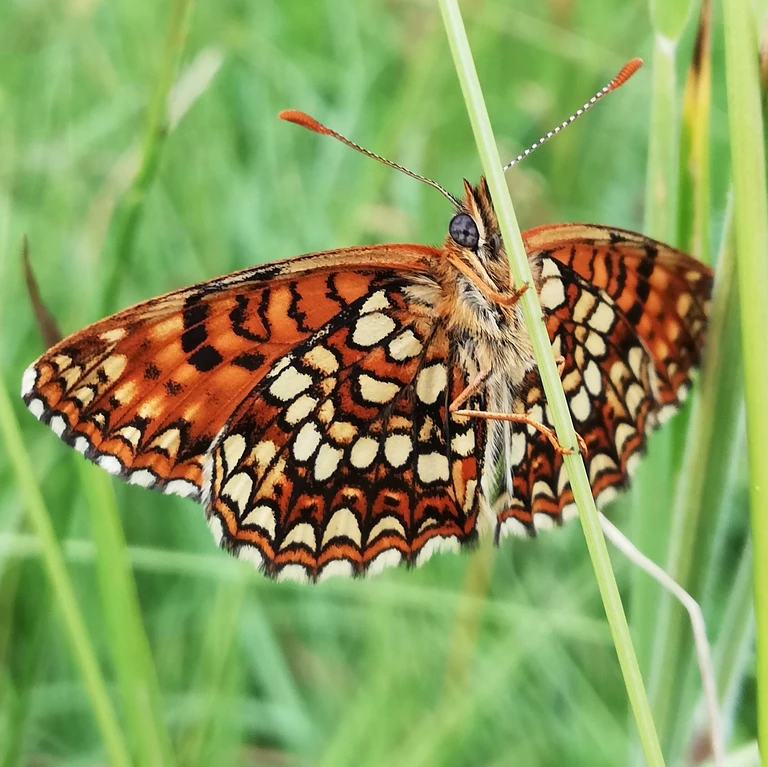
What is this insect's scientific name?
Melitaea diamina
